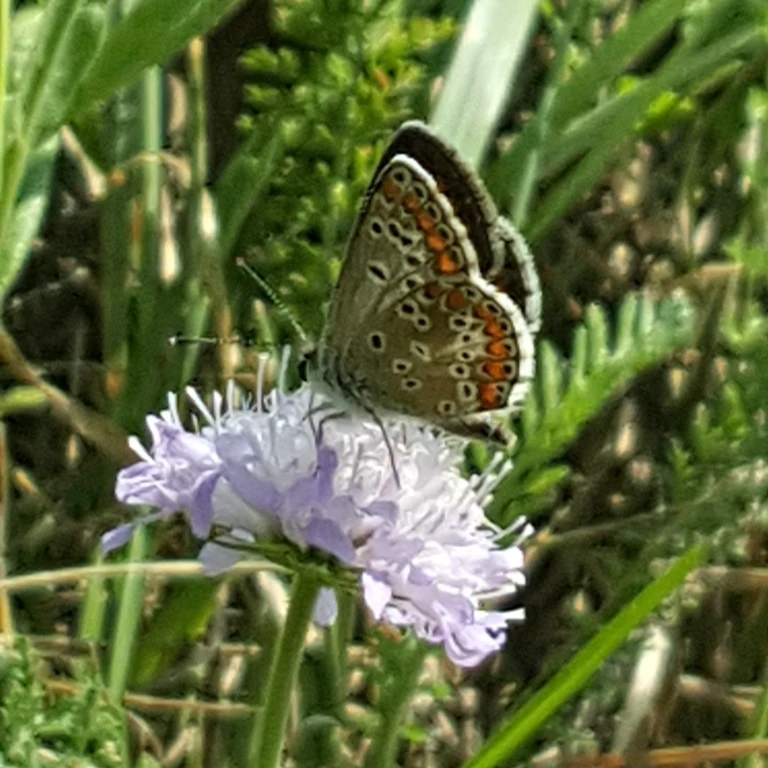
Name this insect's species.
Aricia agestis/artaxerxes
